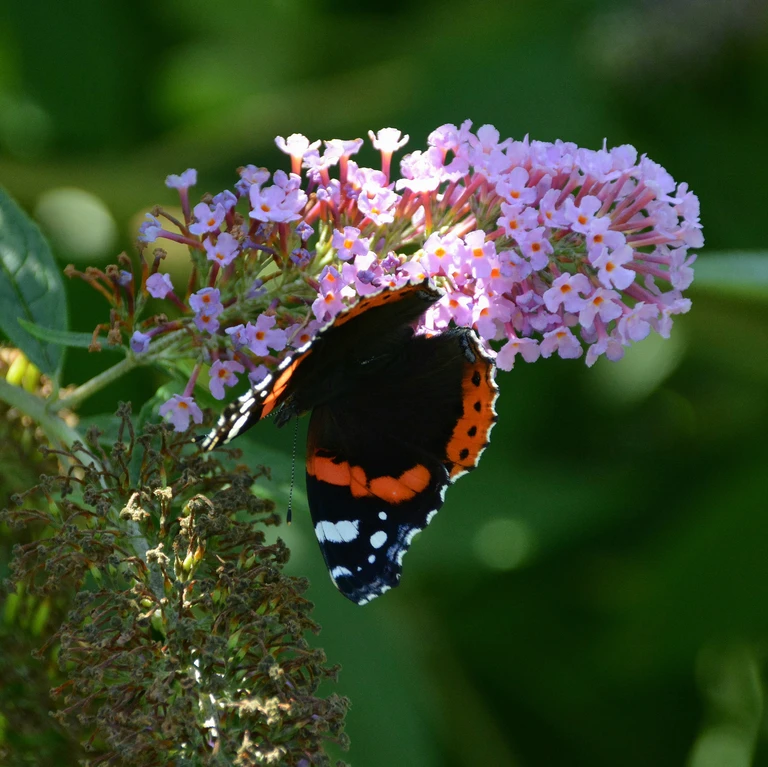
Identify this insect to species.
Vanessa atalanta
